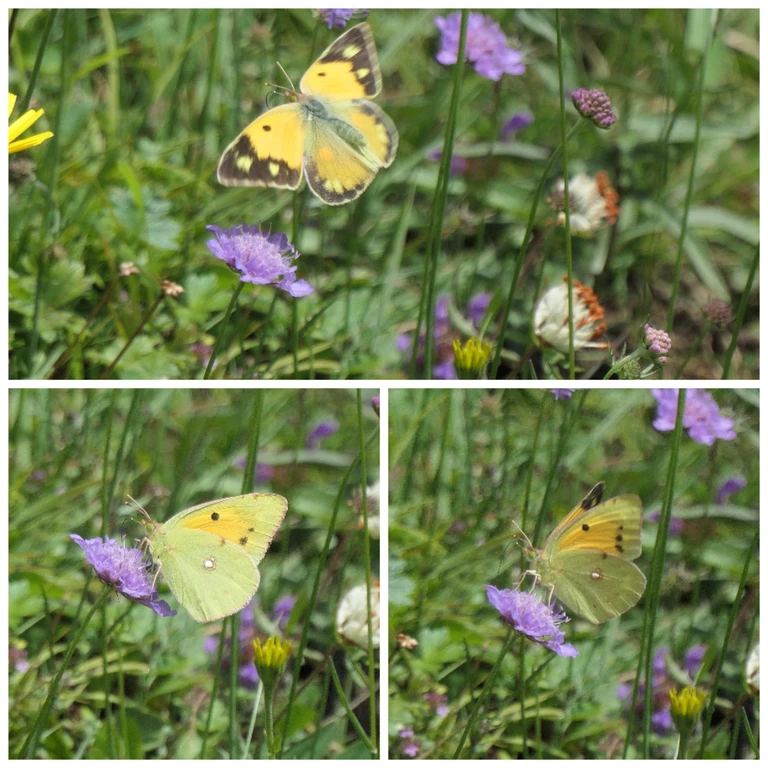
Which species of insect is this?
Colias croceus
